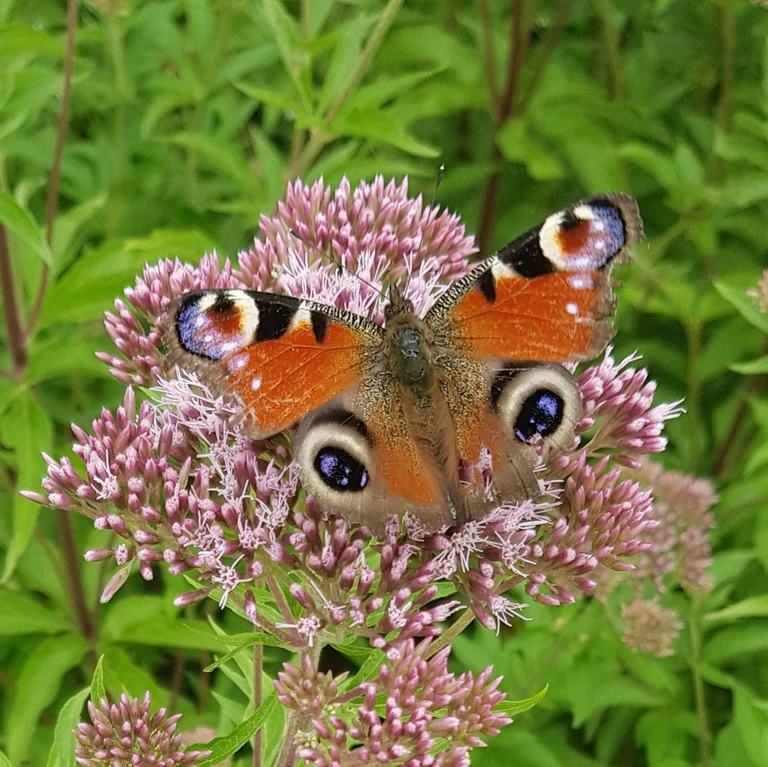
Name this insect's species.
Aglais io
